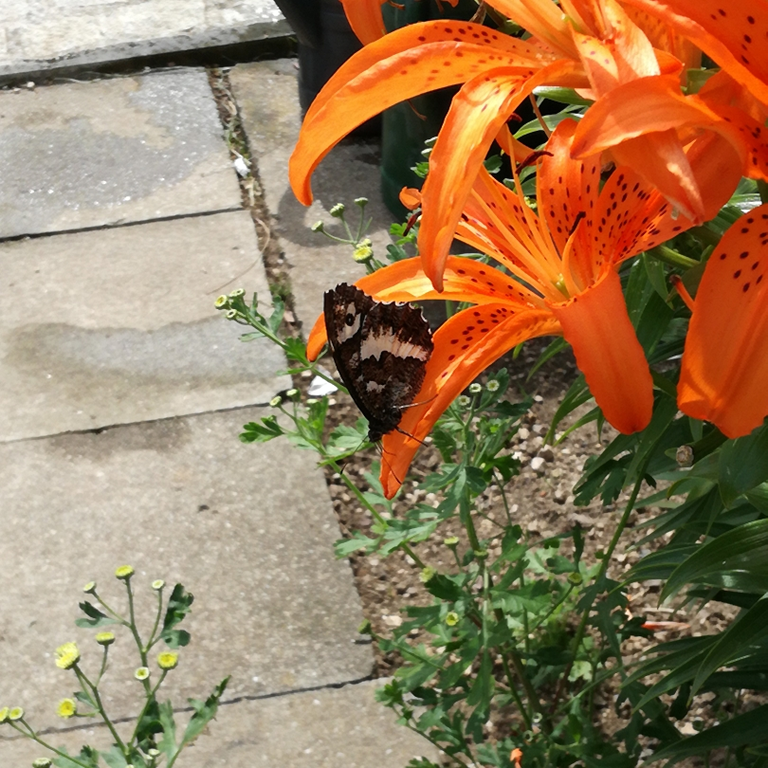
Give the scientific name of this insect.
Brintesia circe
